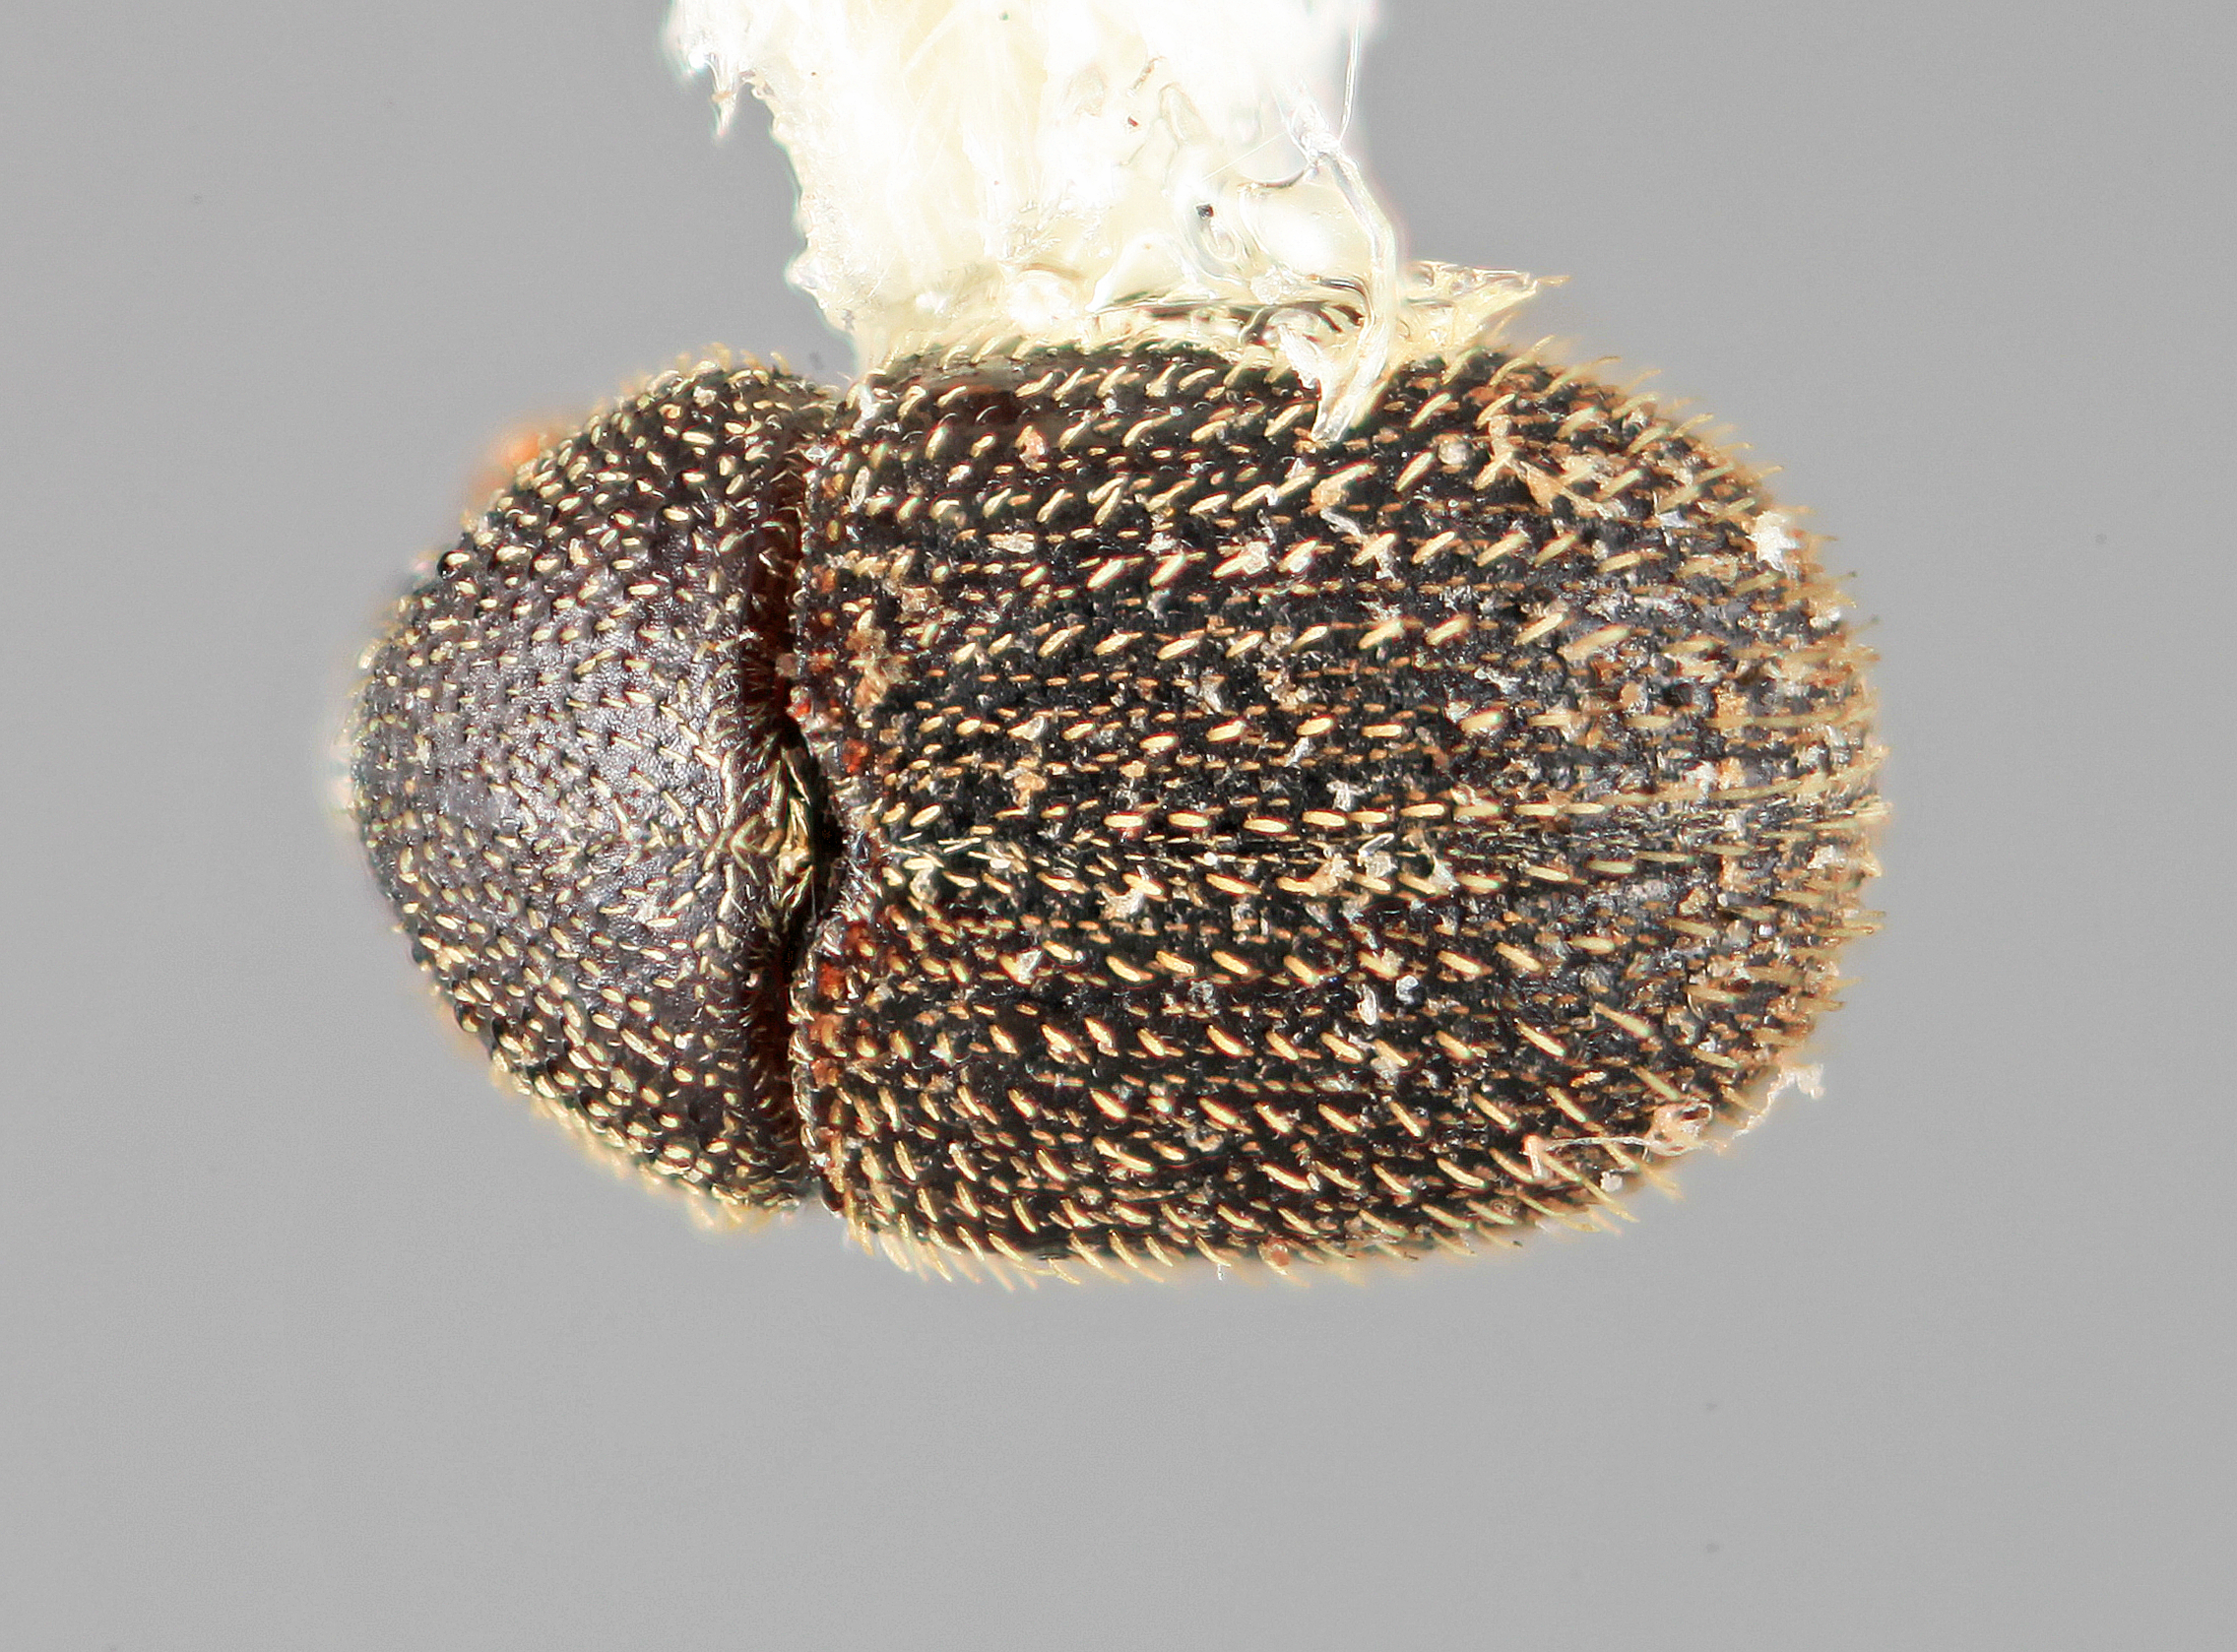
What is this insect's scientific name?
Chramesus atkinsoni
